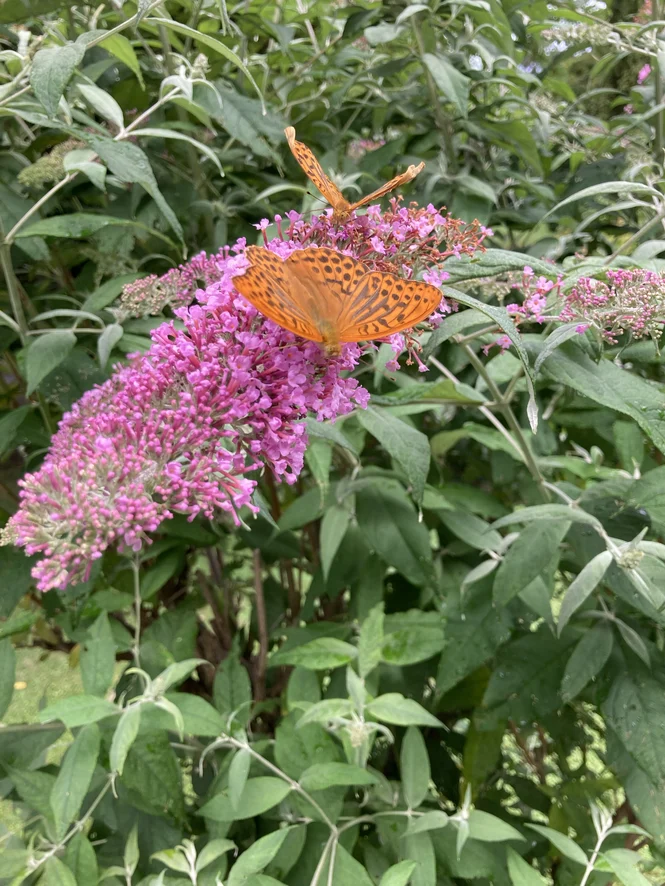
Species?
Argynnis paphia
